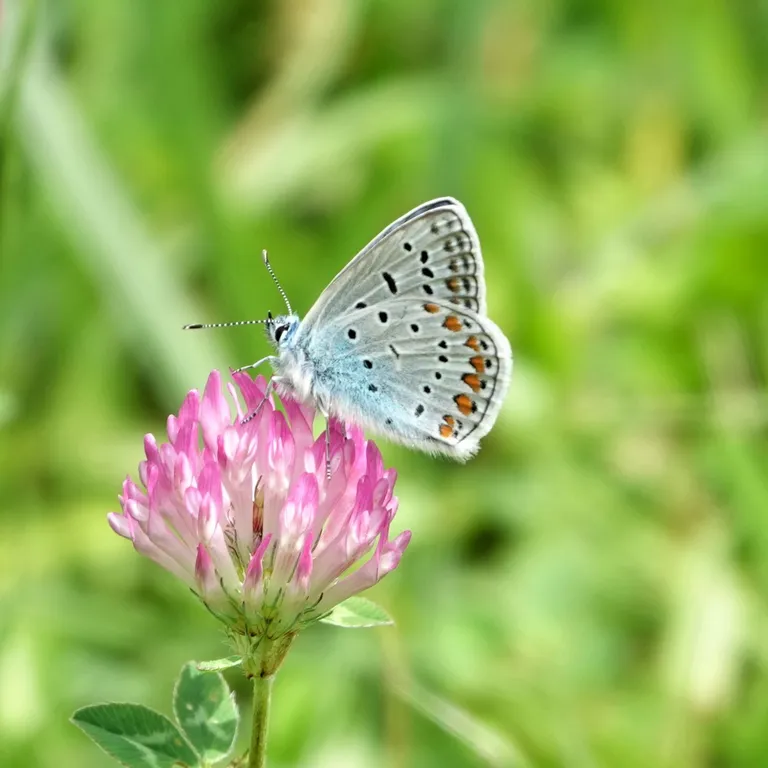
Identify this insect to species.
Polyommatus icarus
